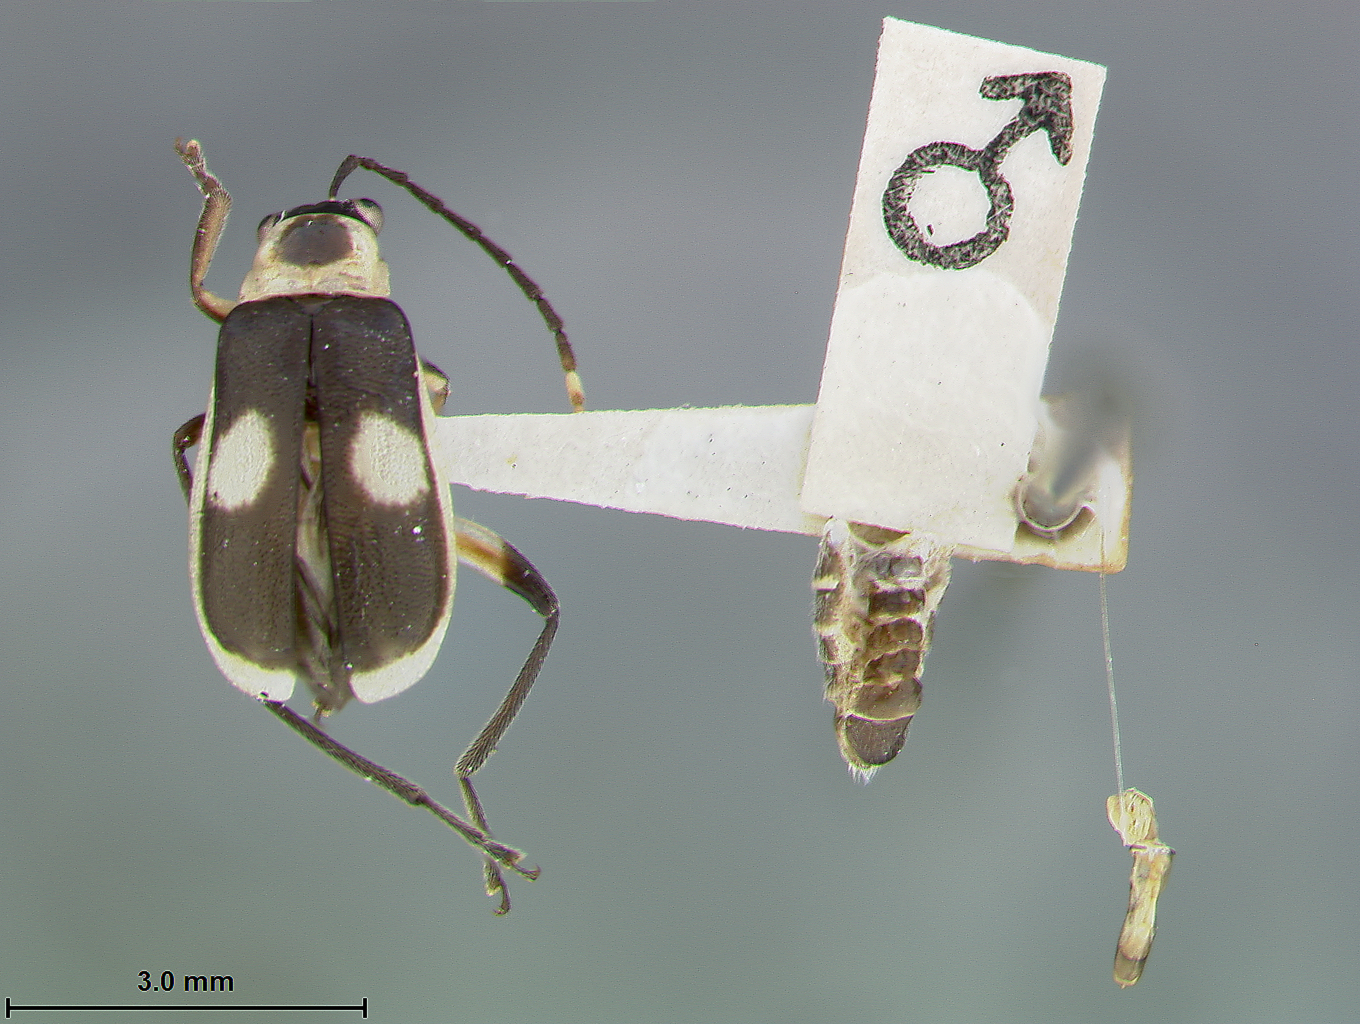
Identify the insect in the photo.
Iceloceras biplagiatum
